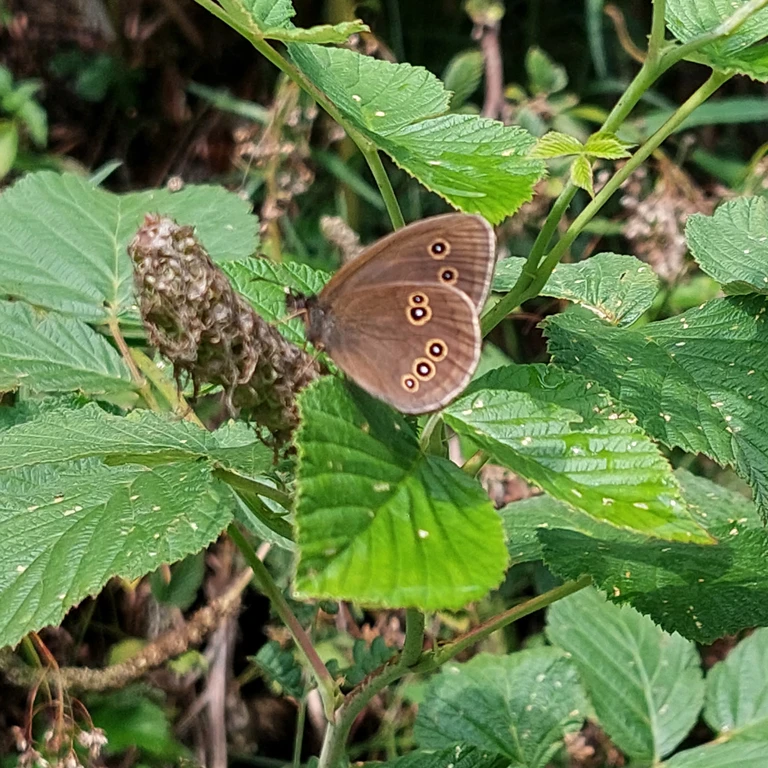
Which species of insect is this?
Aphantopus hyperantus
